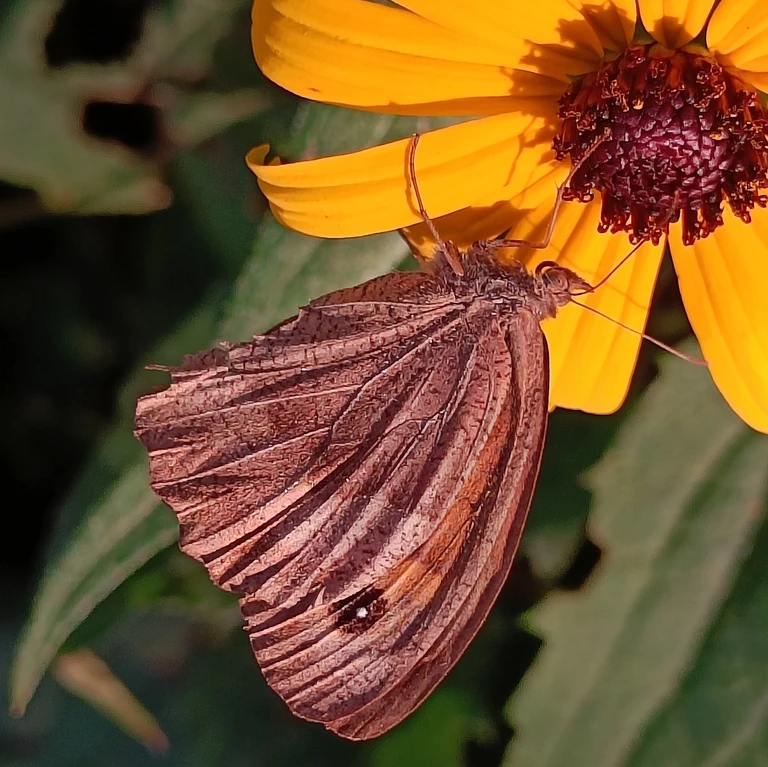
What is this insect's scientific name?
Maniola jurtina
